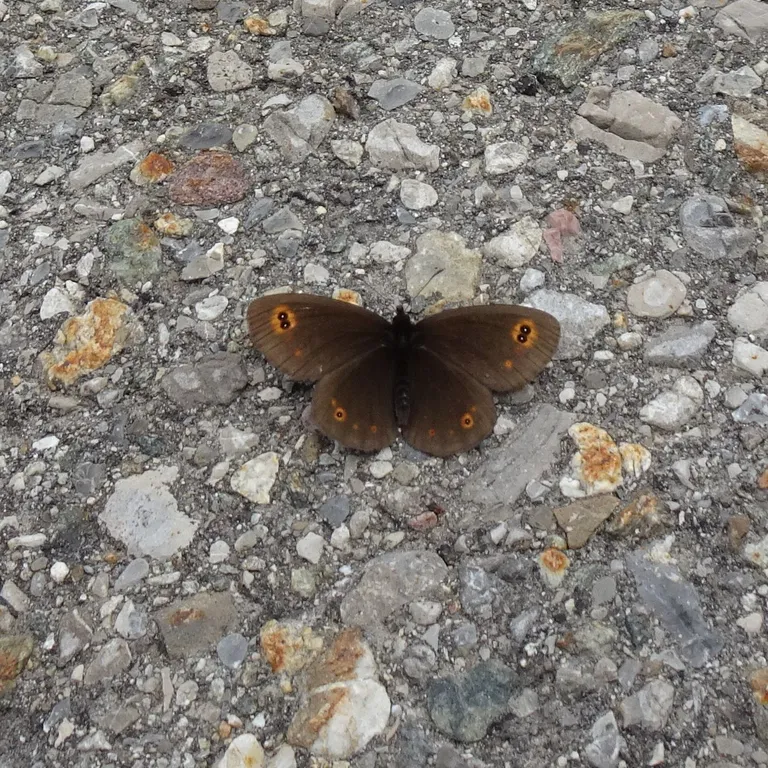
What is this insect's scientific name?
Erebia medusa
